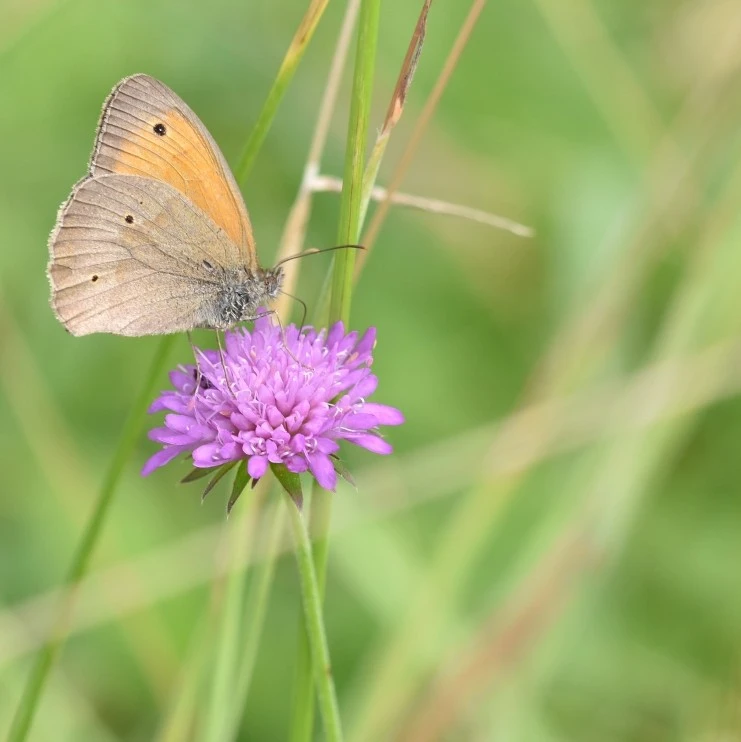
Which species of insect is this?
Maniola jurtina
